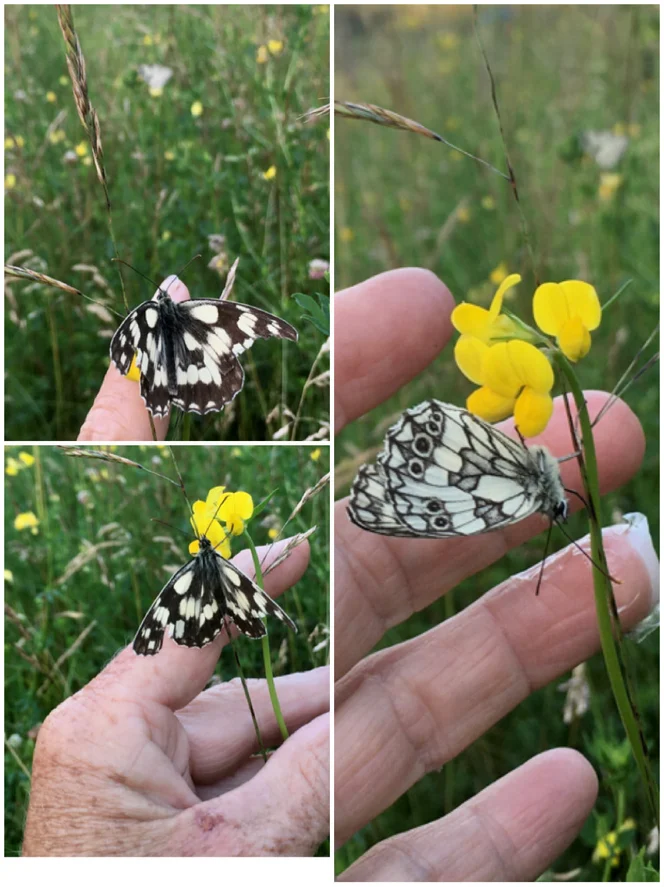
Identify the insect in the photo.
Melanargia galathea
